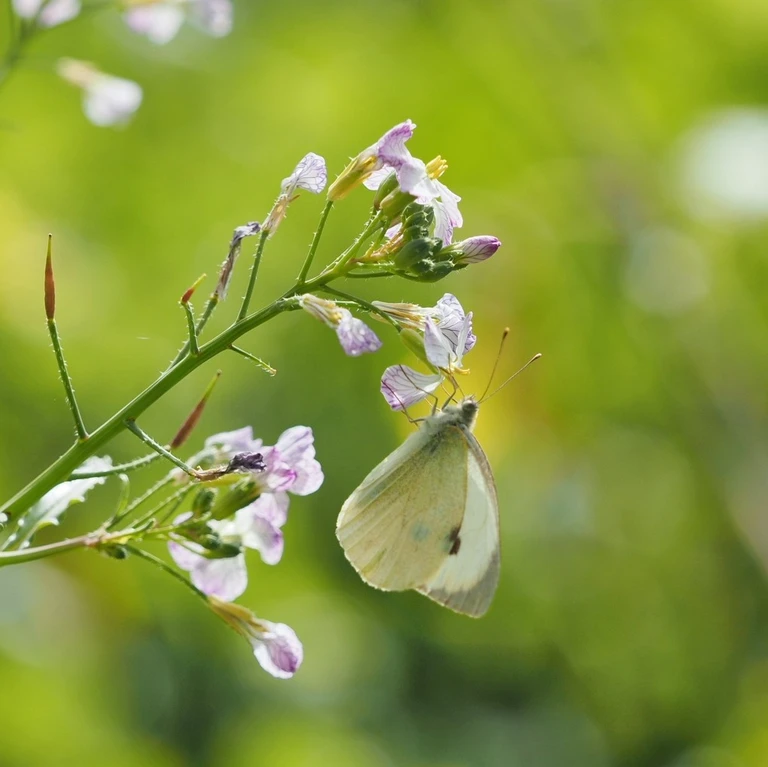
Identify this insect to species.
Pieris brassicae
